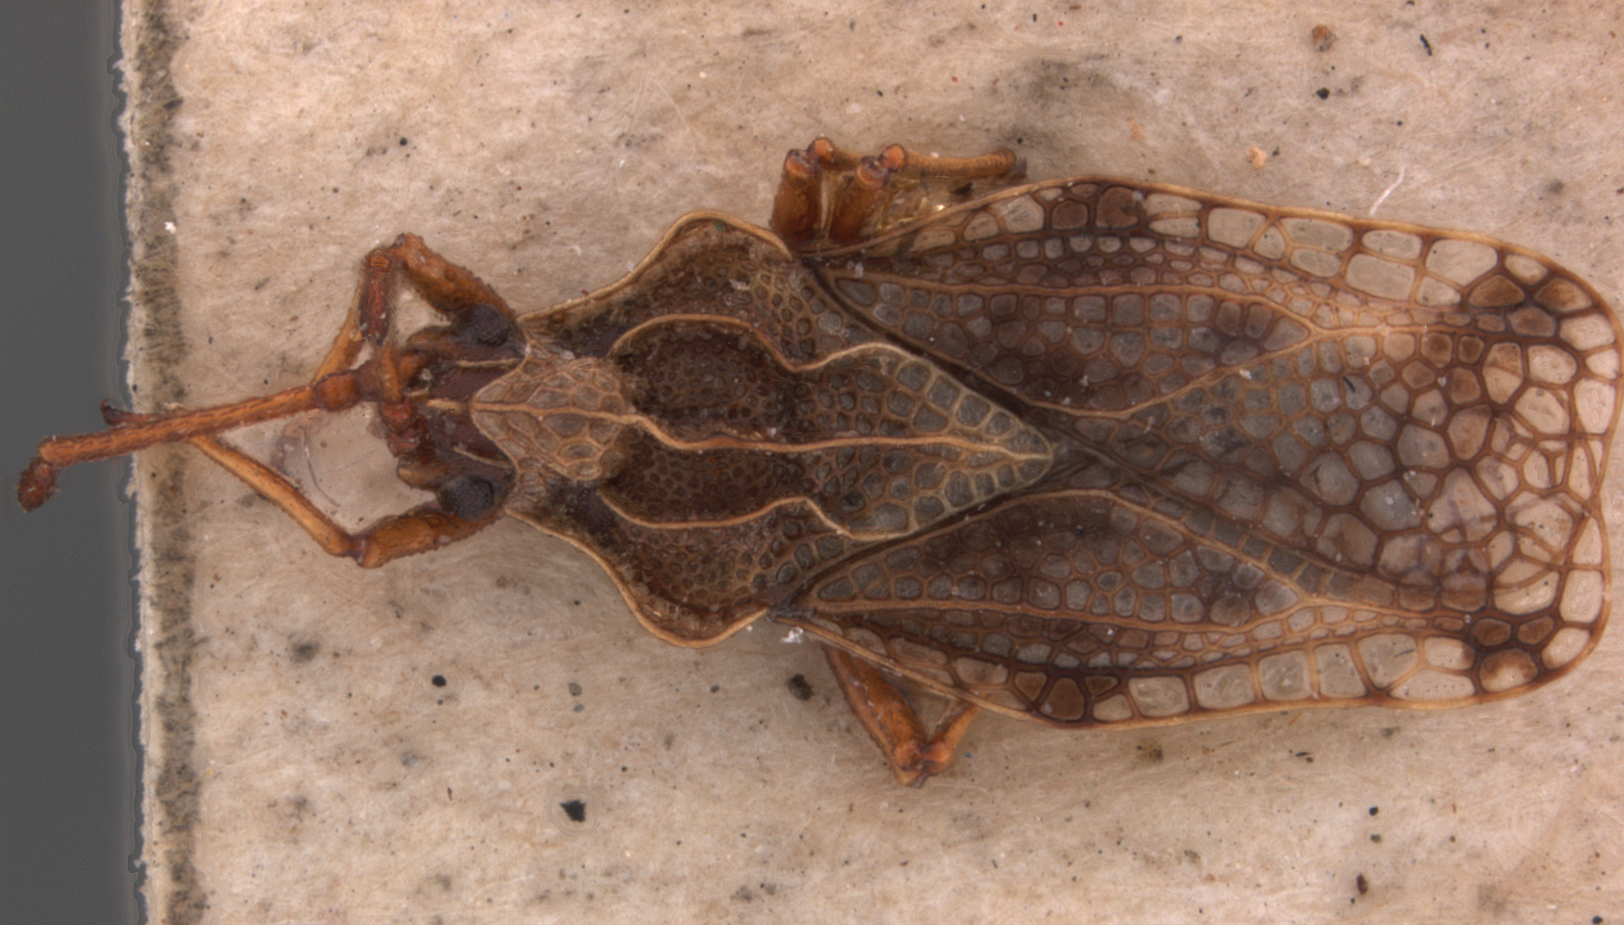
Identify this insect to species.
Teleonemia patagonica
